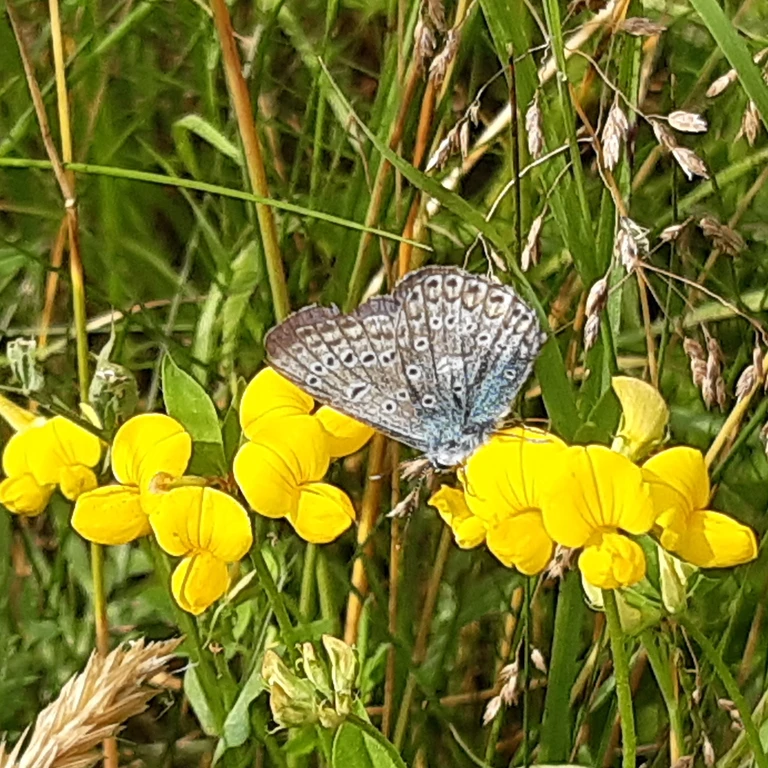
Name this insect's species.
Polyommatus icarus
